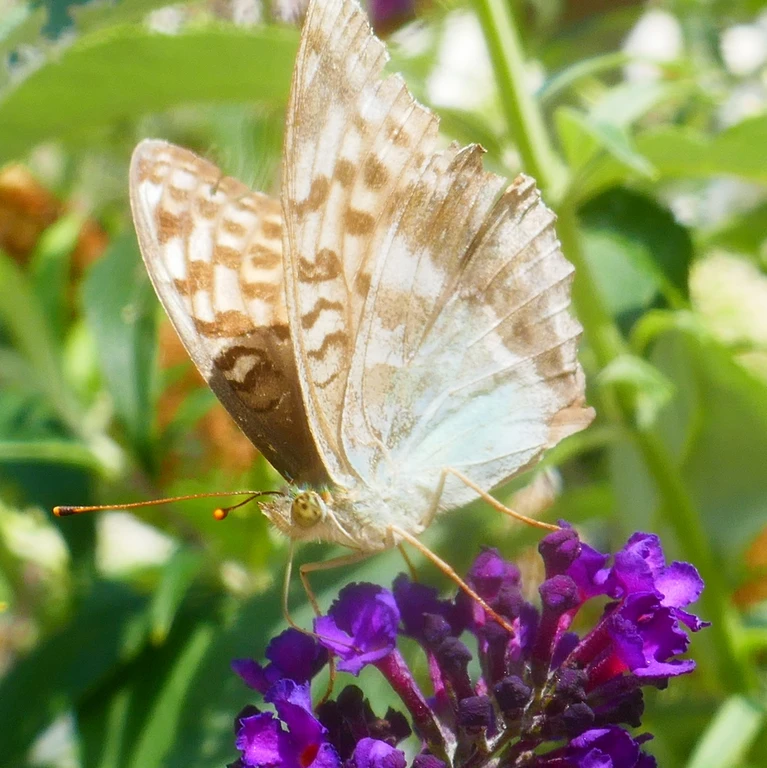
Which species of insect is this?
Argynnis paphia
